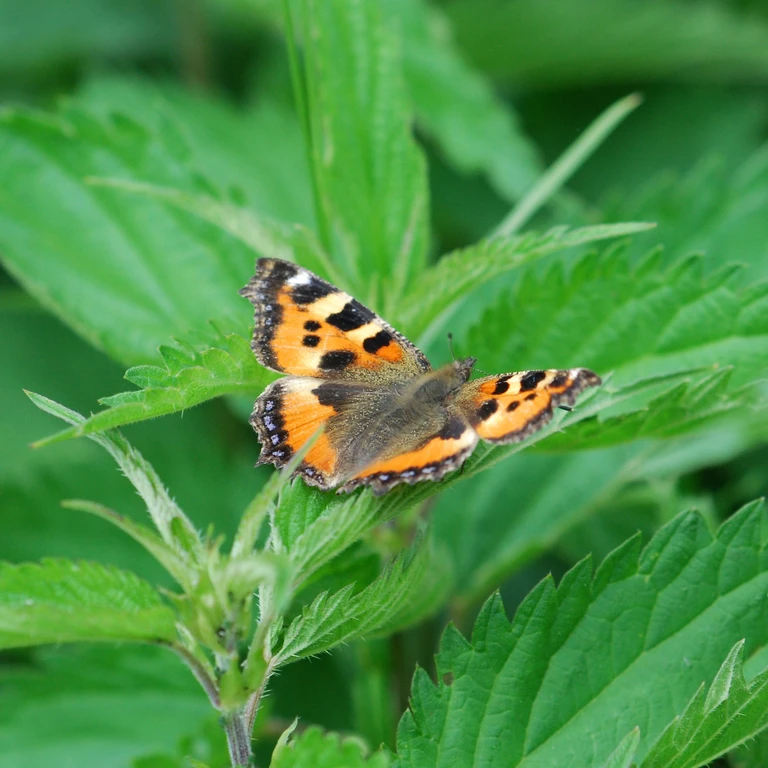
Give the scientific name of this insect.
Aglais urticae
